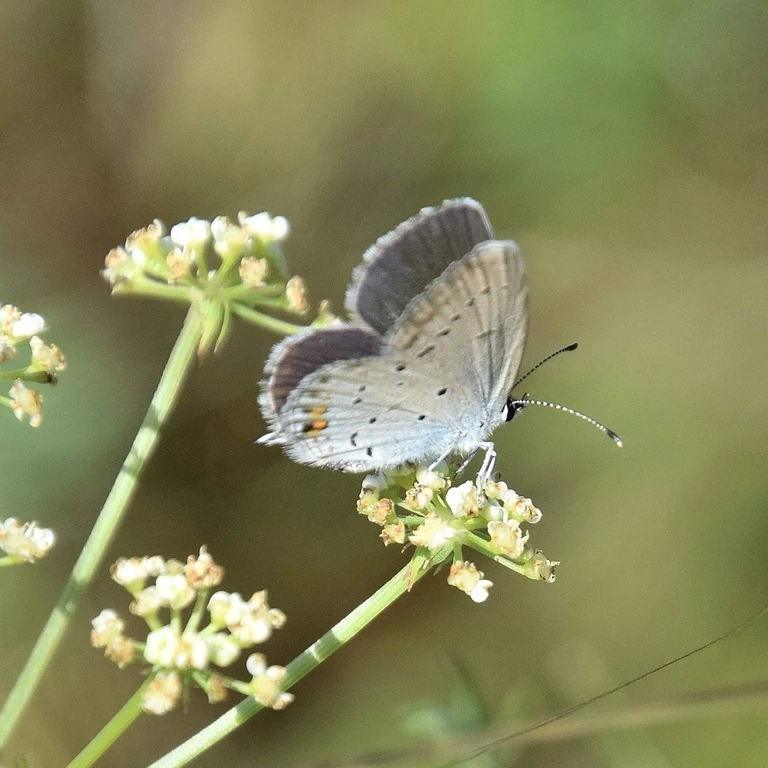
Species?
Cupido argiades (also Elkalyce argiades)
